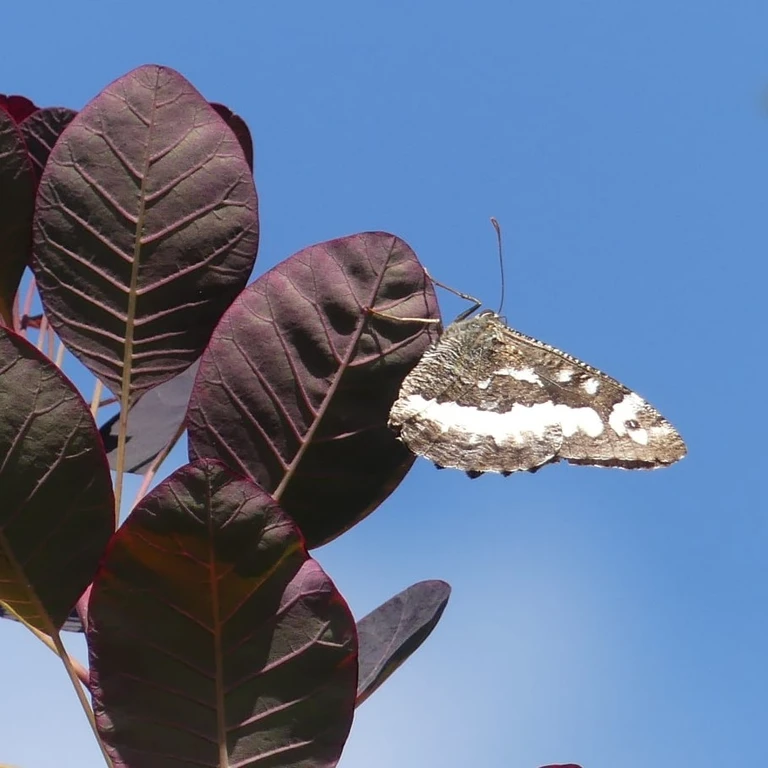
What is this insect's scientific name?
Brintesia circe
